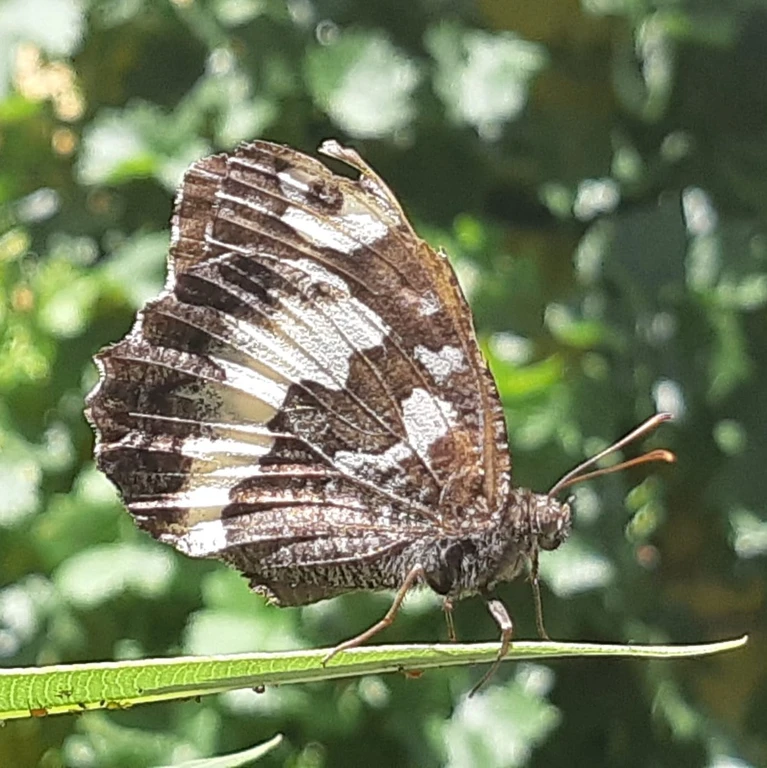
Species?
Brintesia circe
